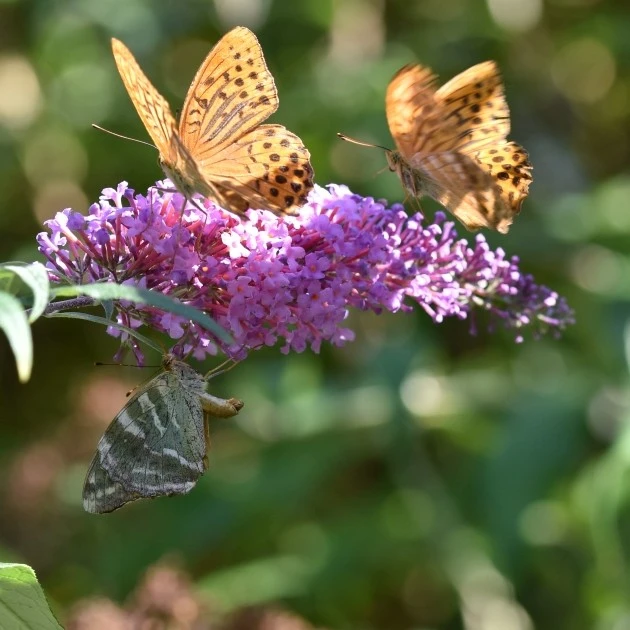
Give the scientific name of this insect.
Argynnis paphia
